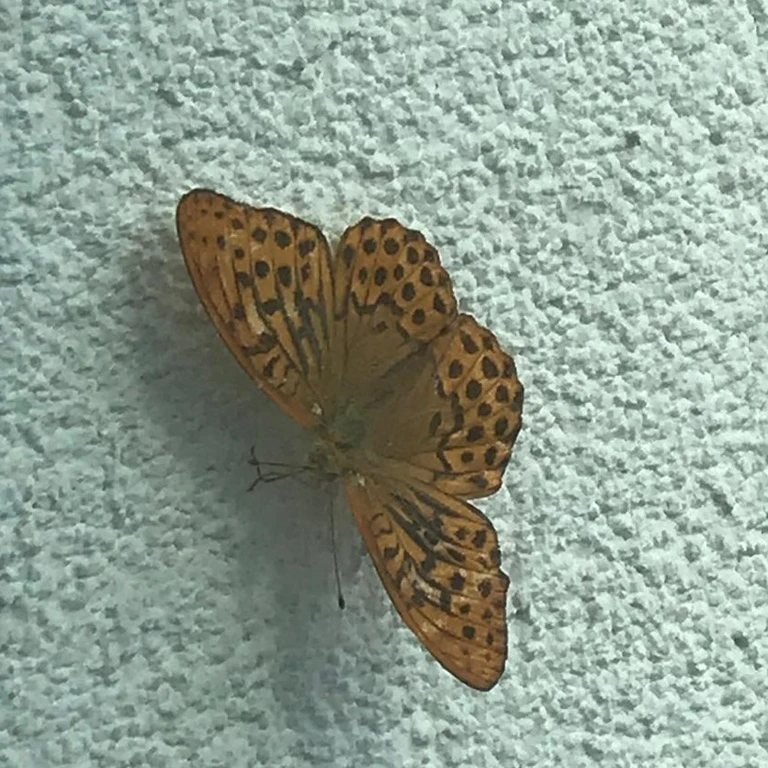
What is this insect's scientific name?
Argynnis paphia
